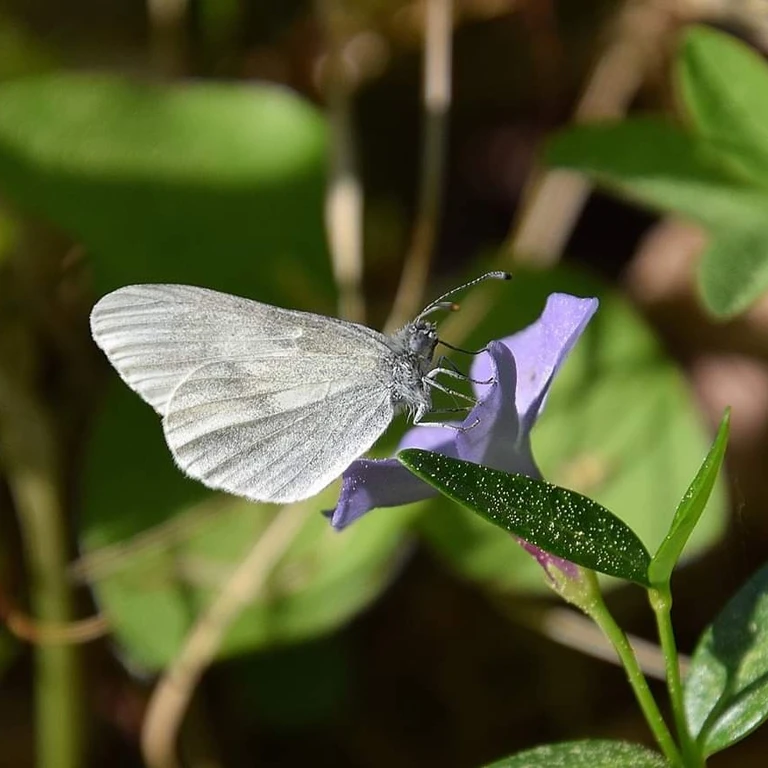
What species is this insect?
Leptidea sinapis/juvernica
